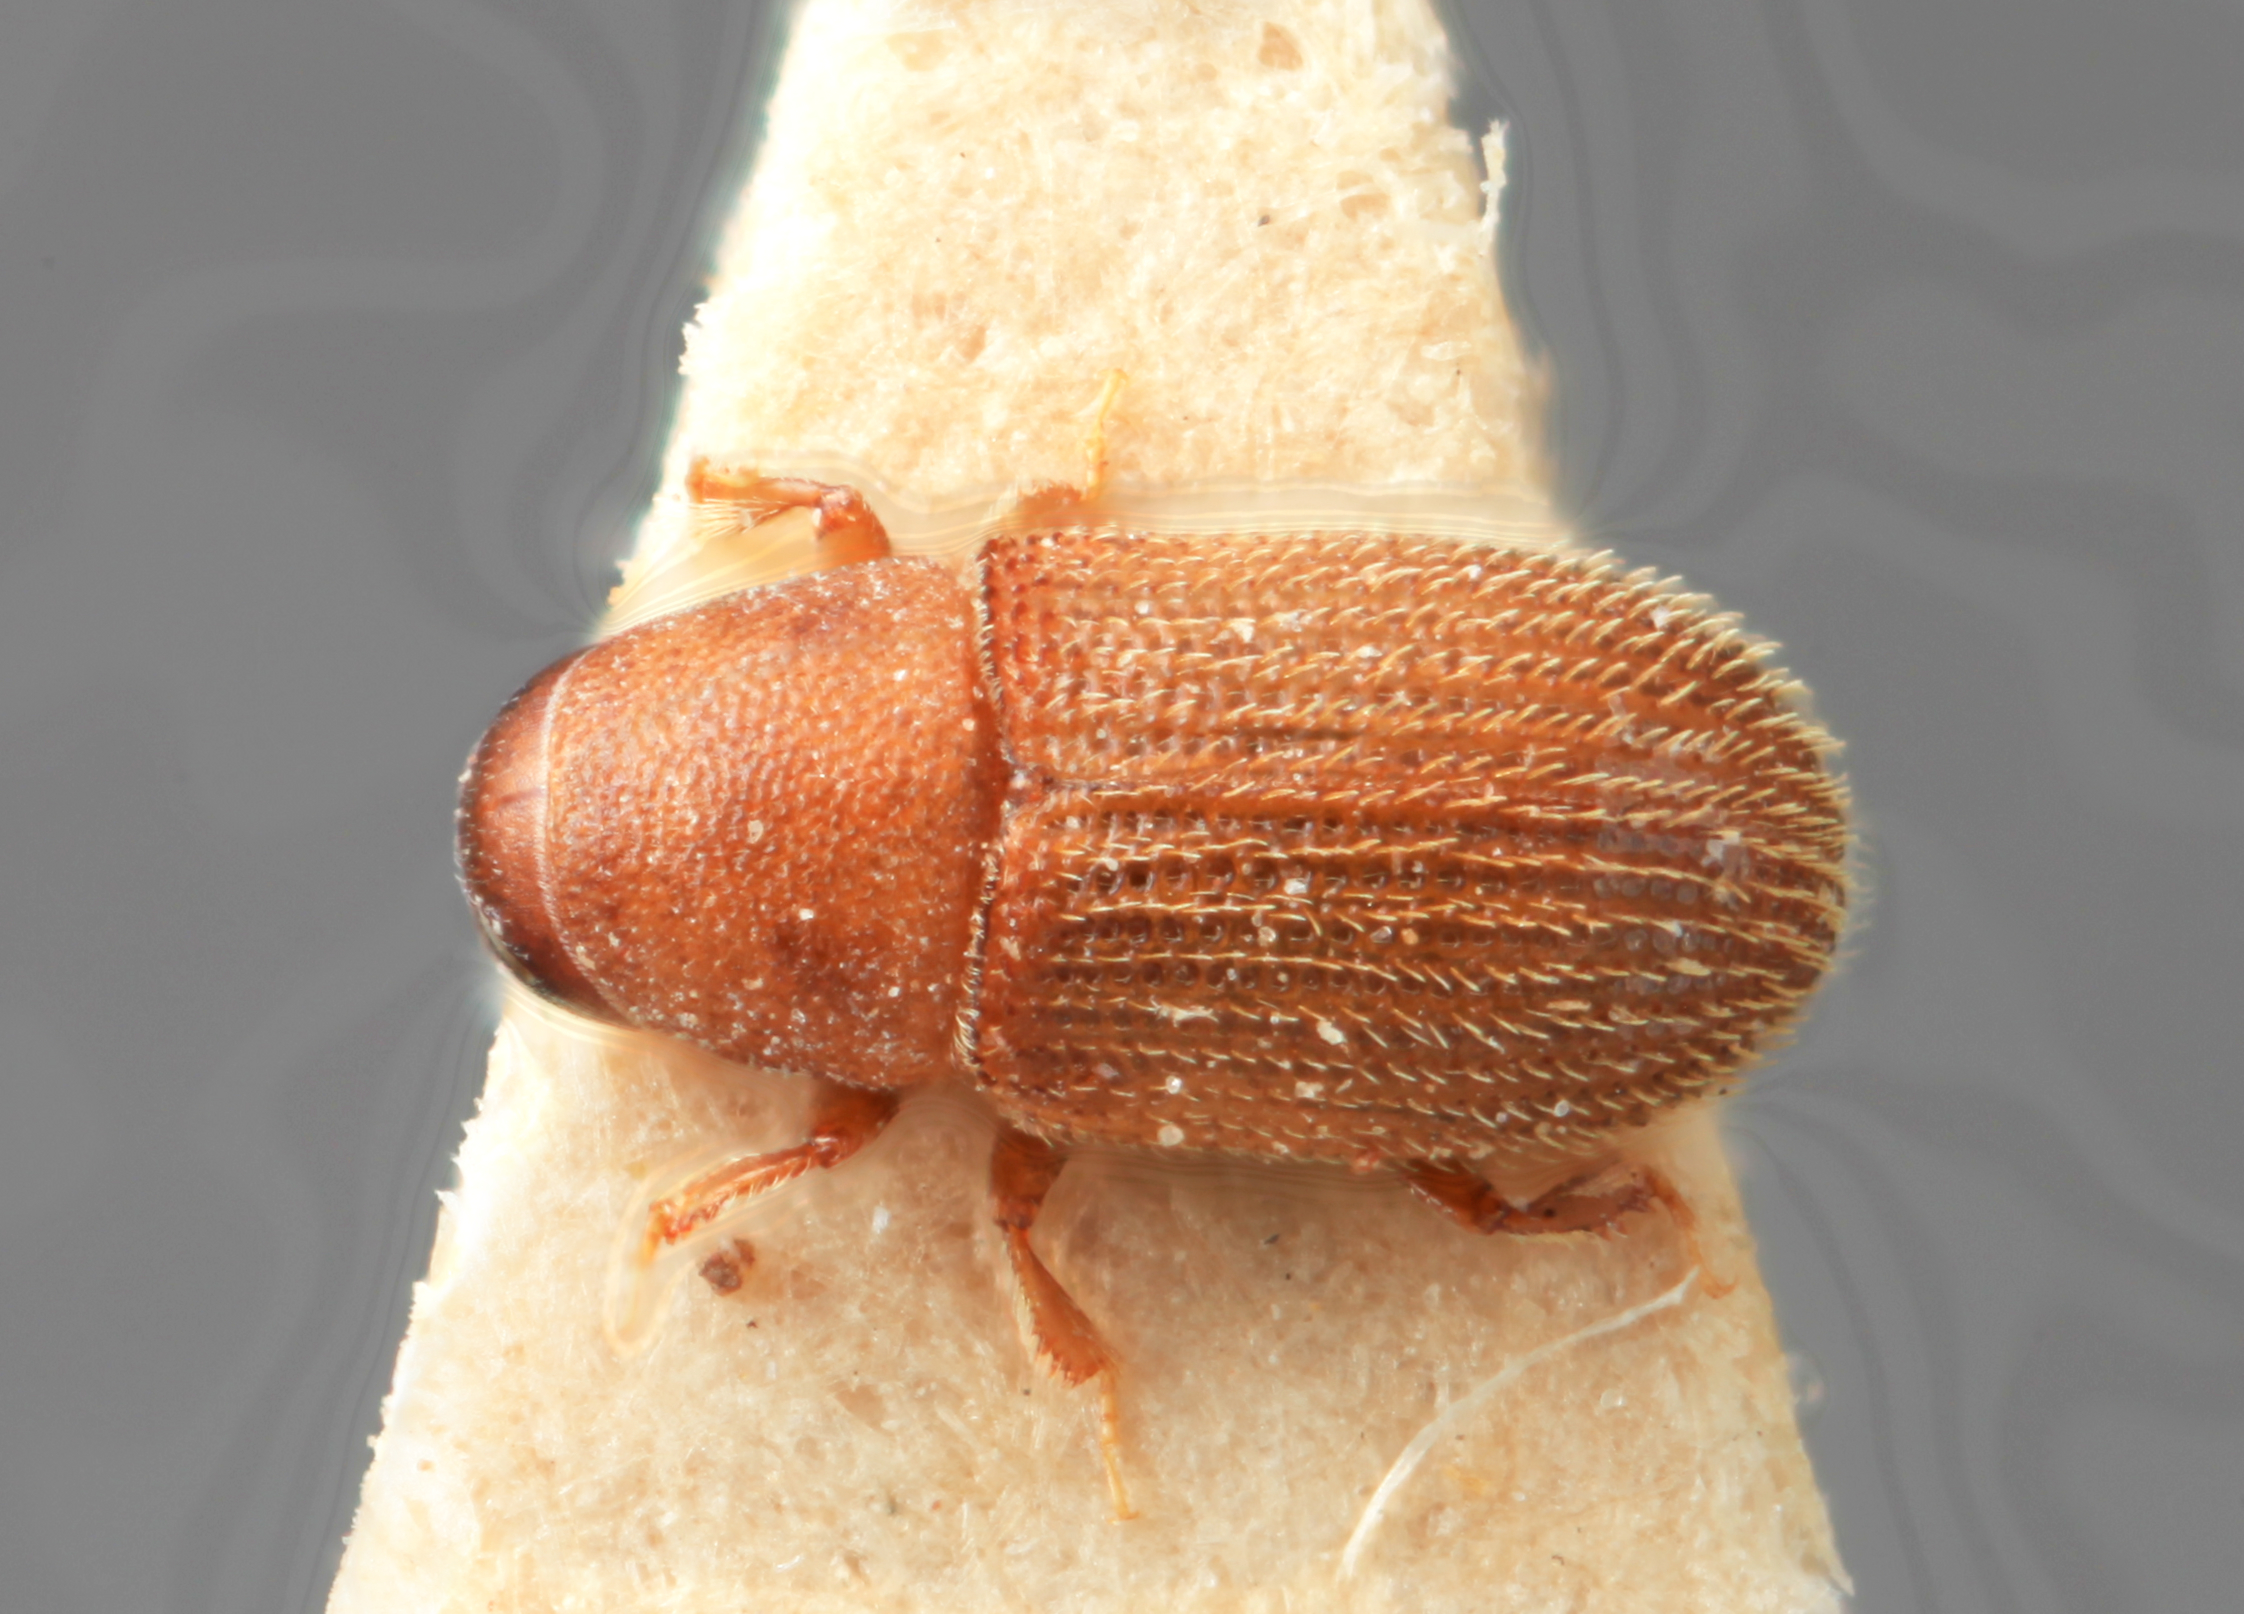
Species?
Xylechinus ougeniae
